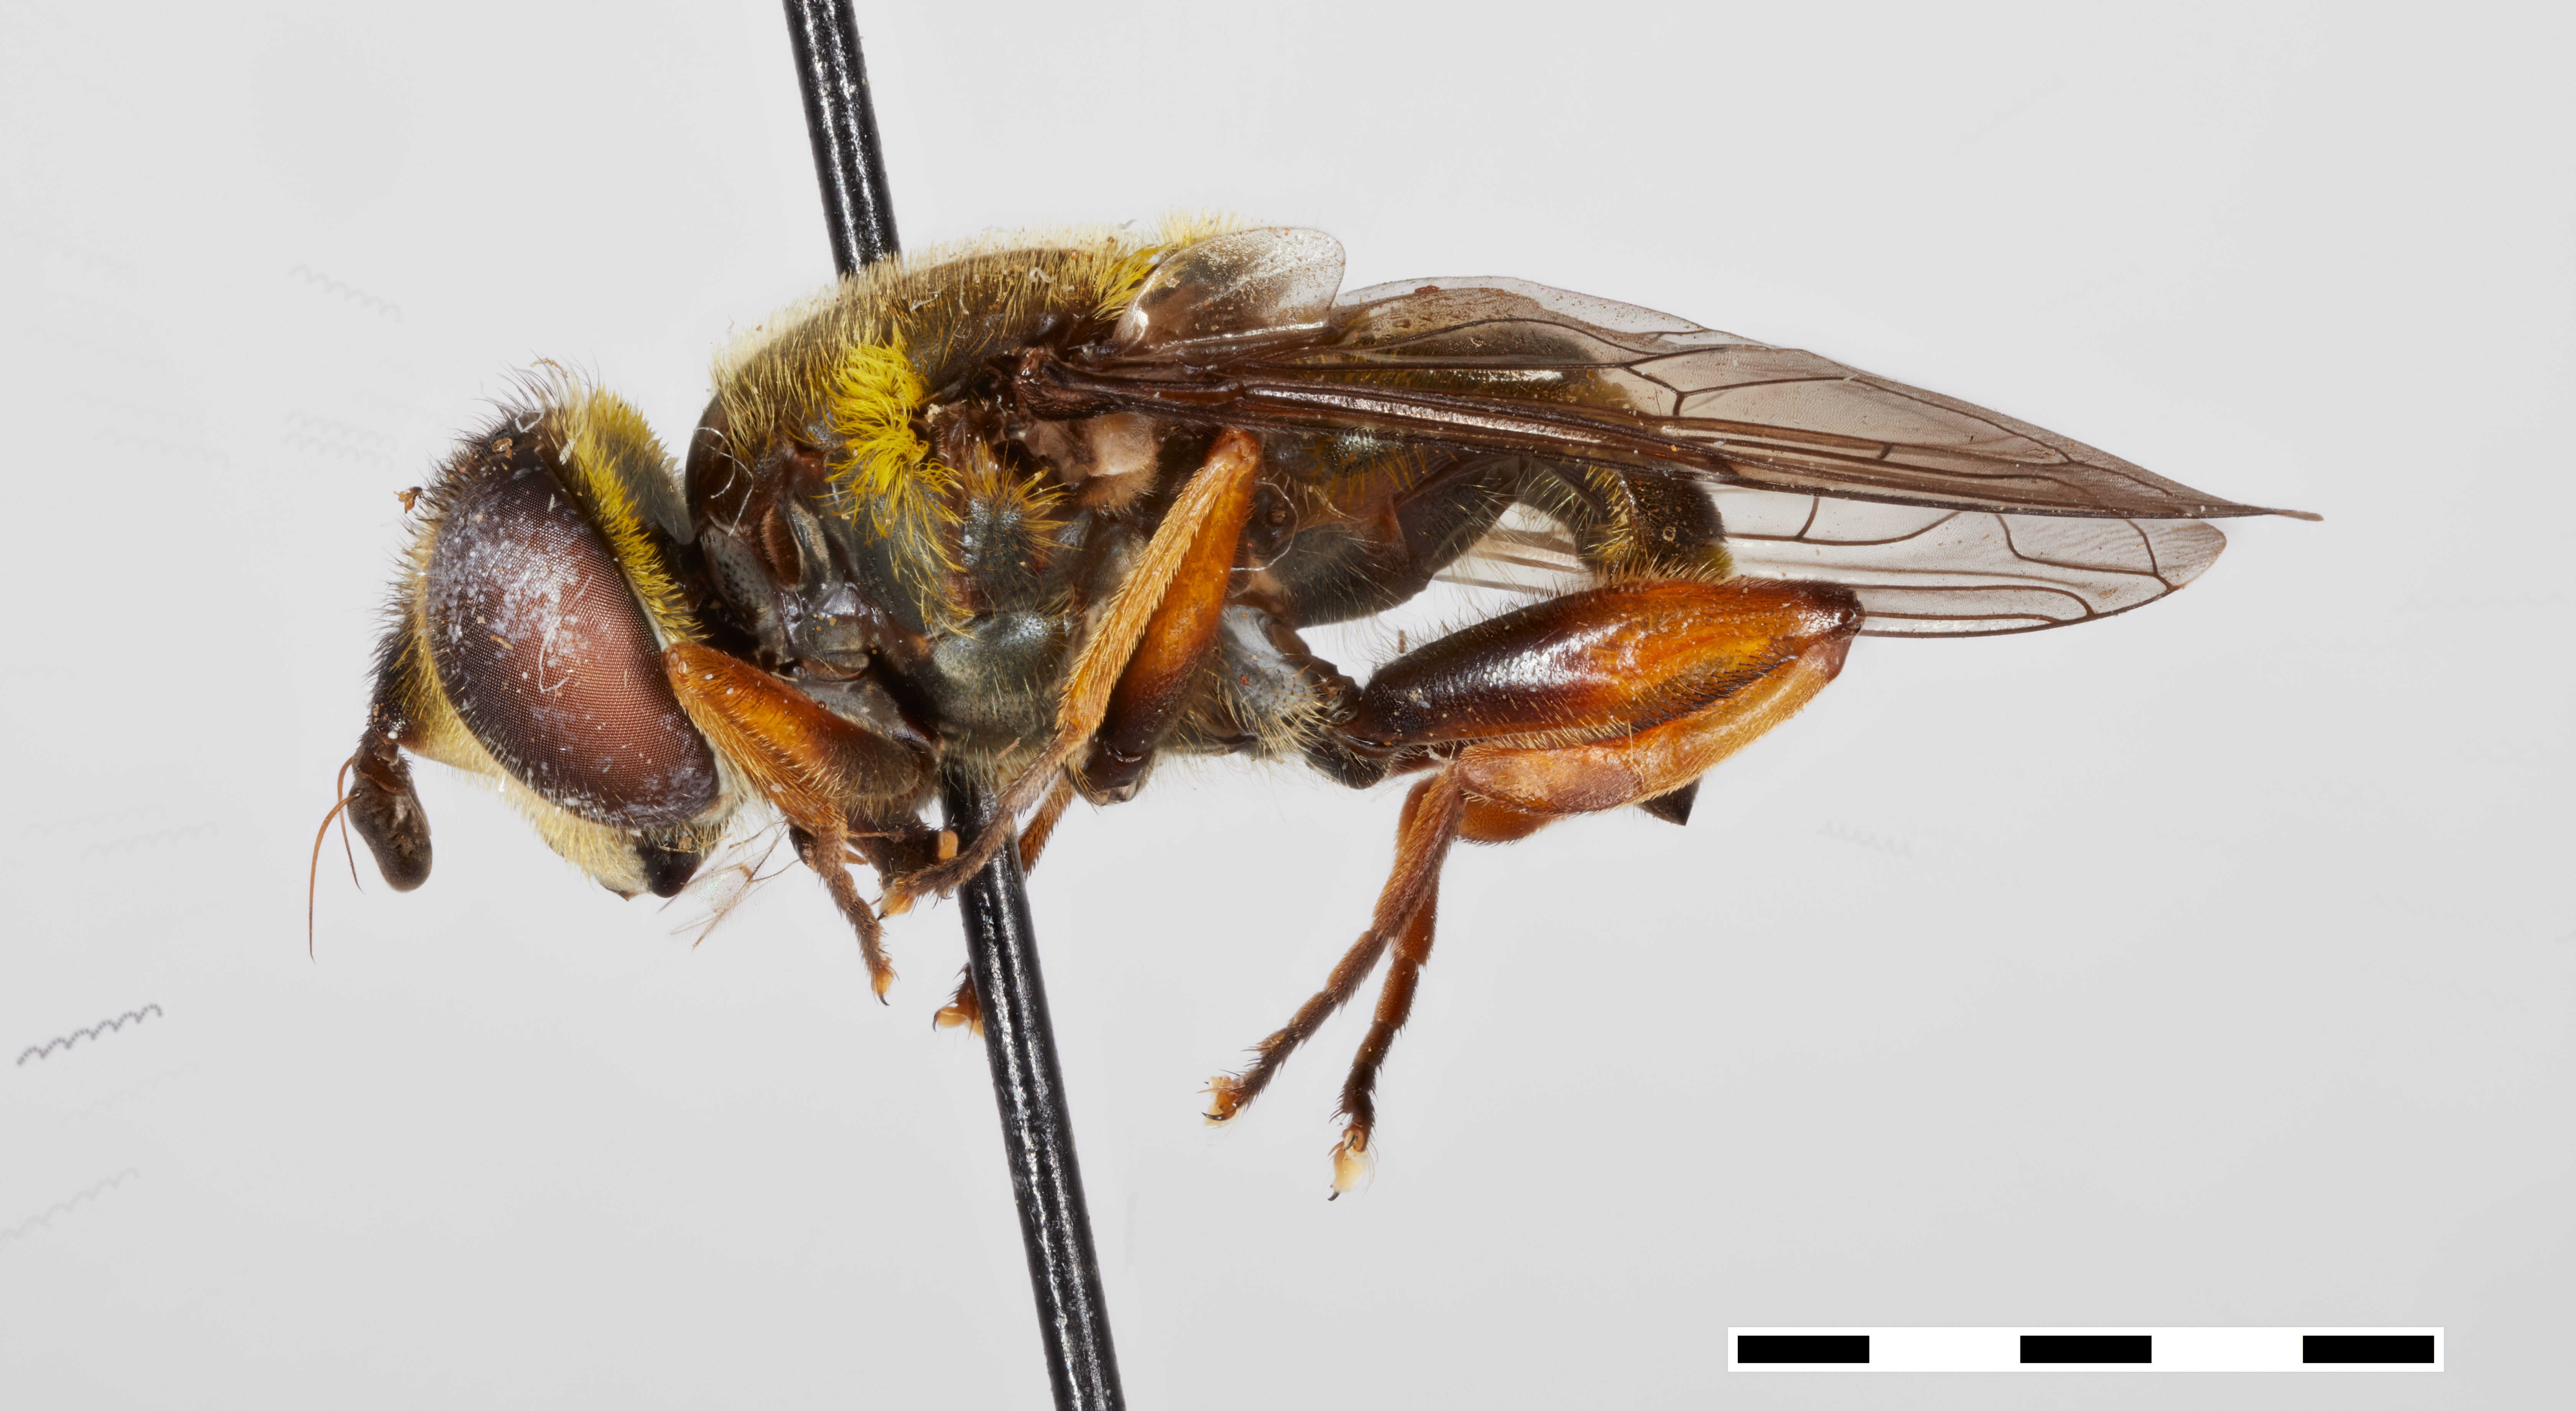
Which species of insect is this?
Quichuana dominica
